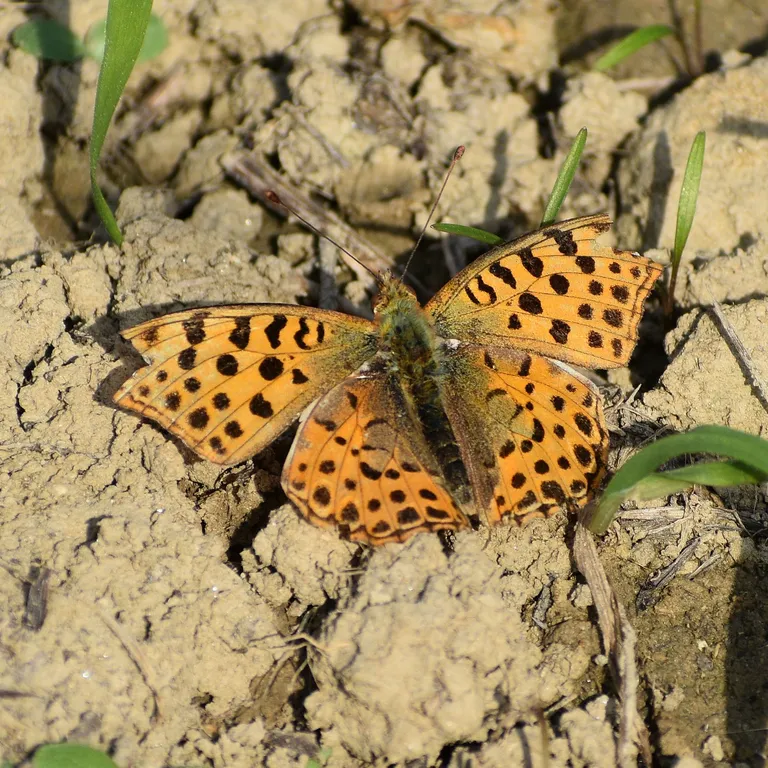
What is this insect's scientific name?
Issoria lathonia
